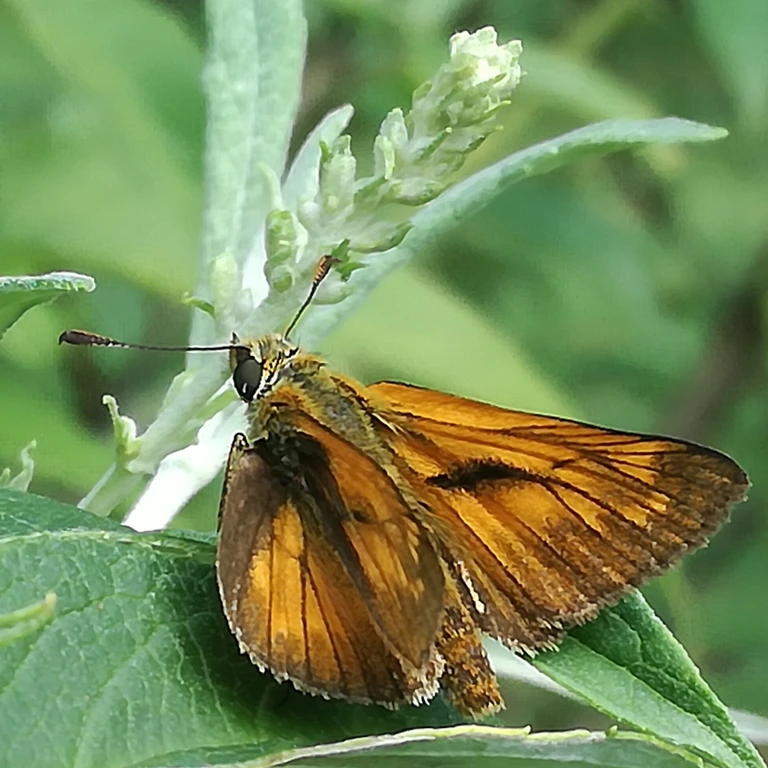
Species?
Ochlodes sylvanus (also Ochlodes venata)
